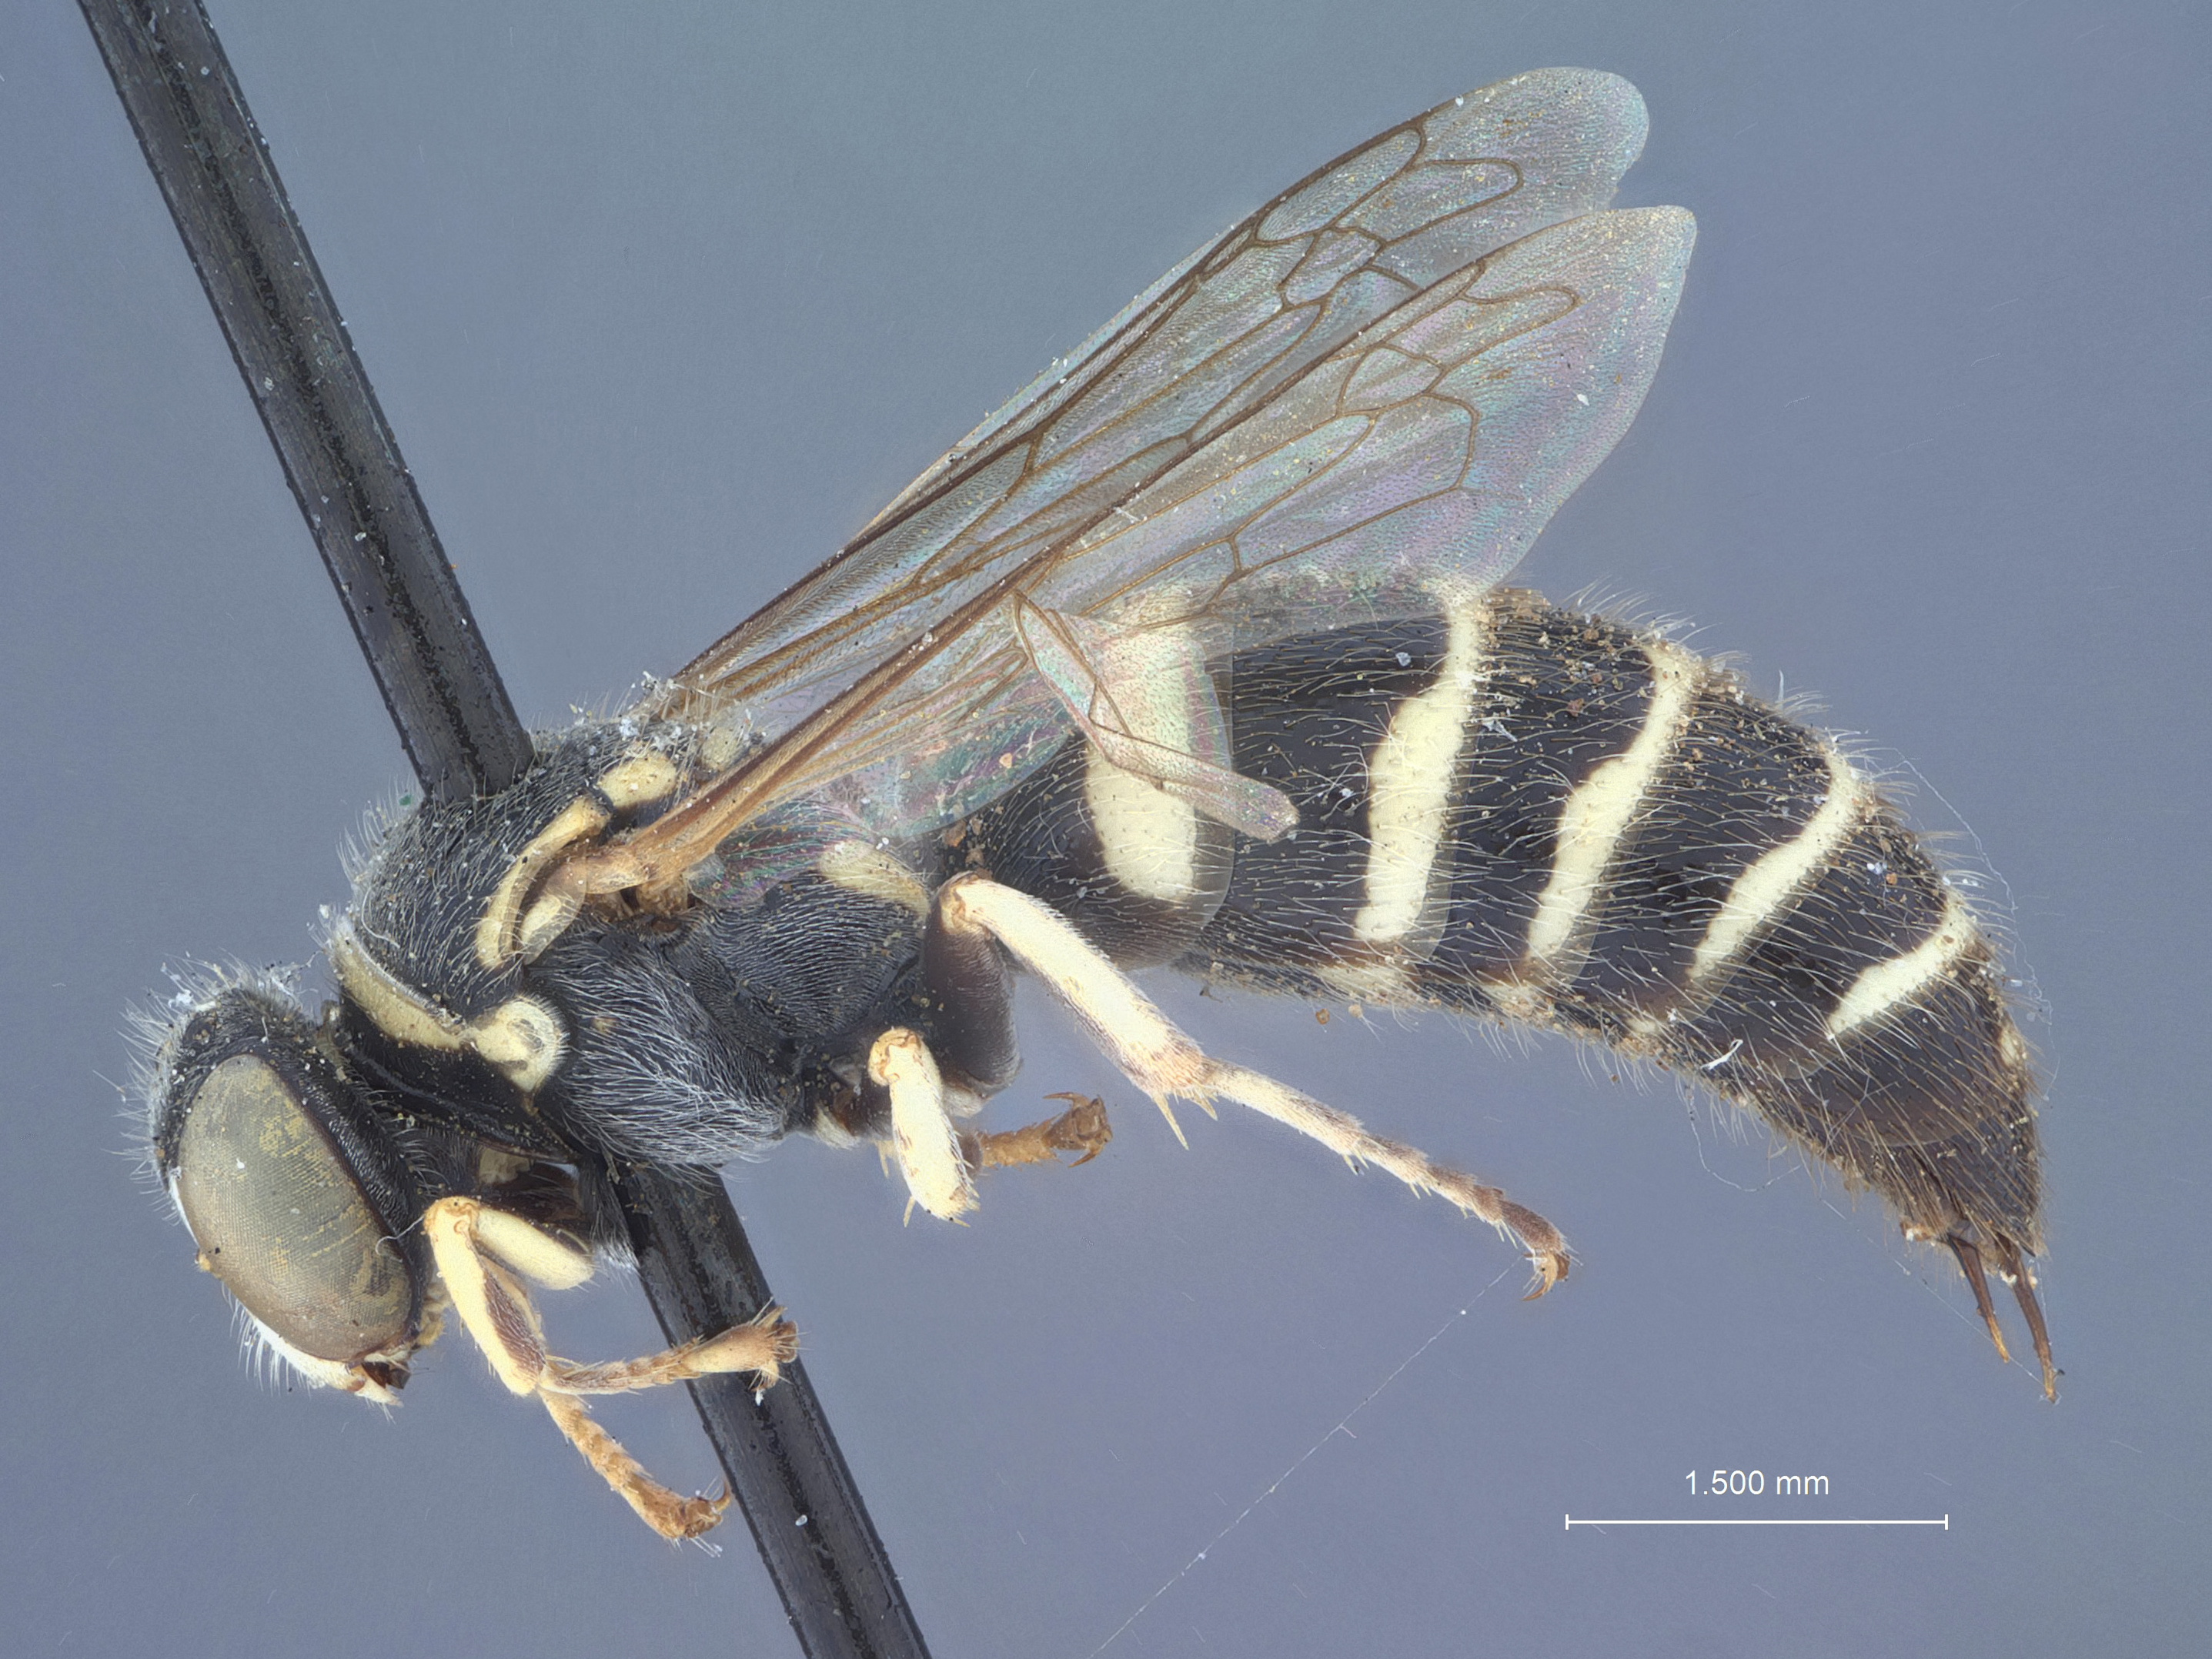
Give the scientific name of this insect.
Bembecinus bishoppi
